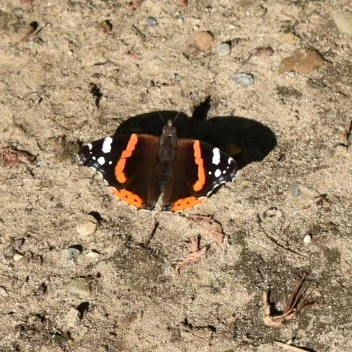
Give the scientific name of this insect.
Vanessa atalanta
